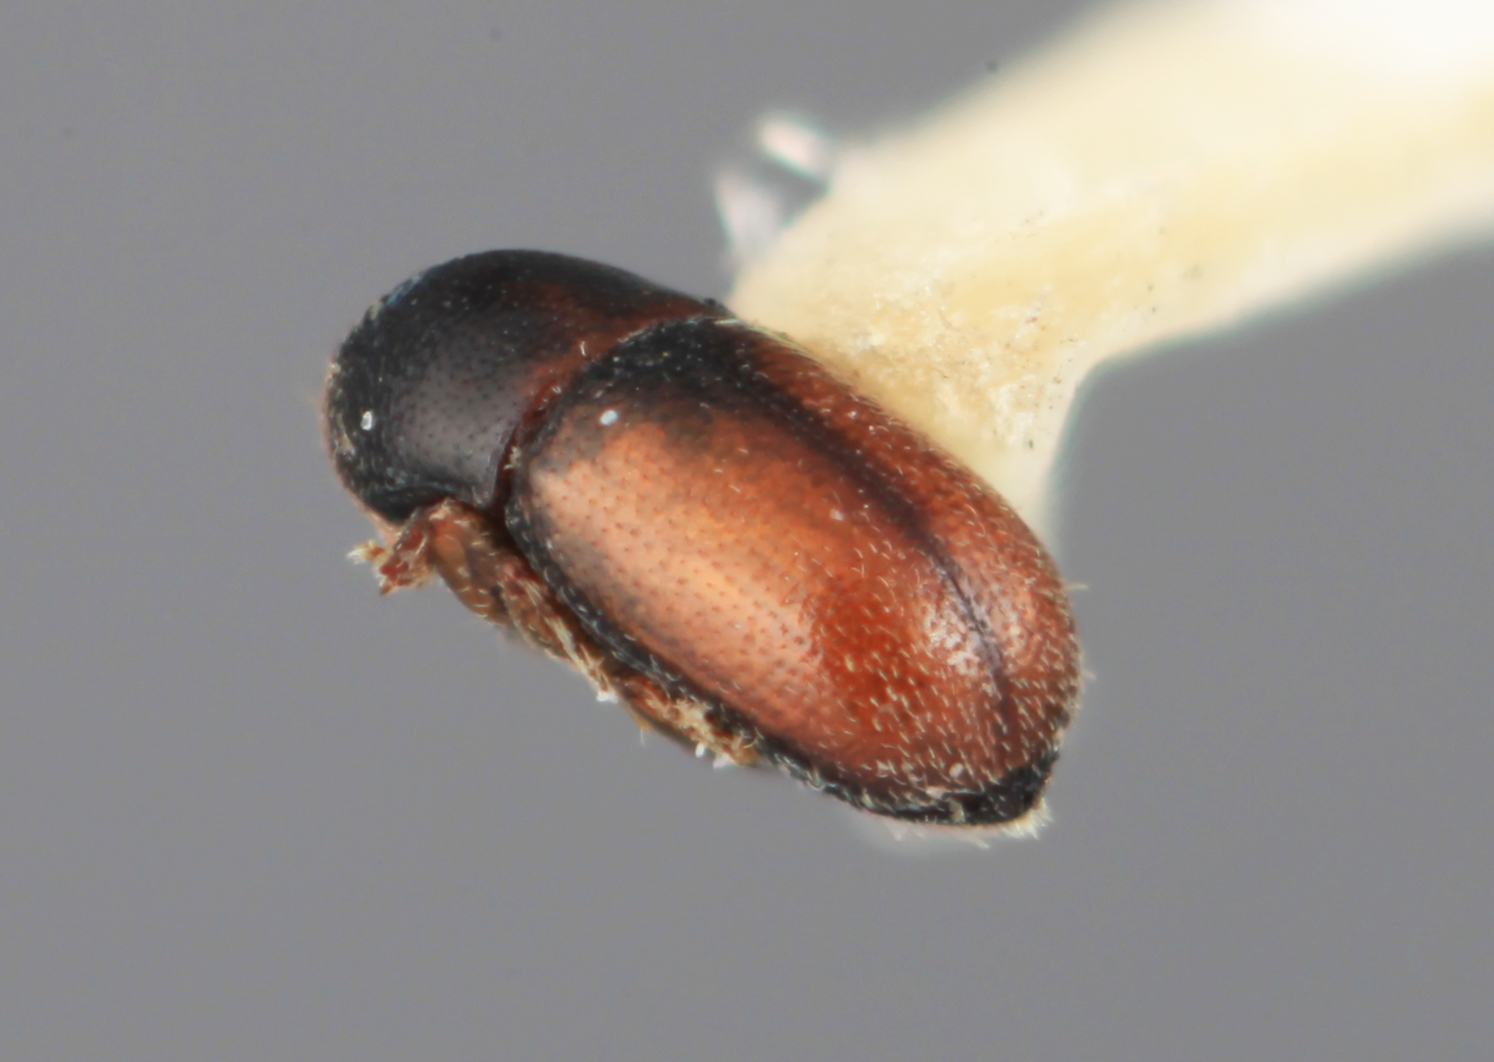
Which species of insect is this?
Scolytodes nayaritensis
